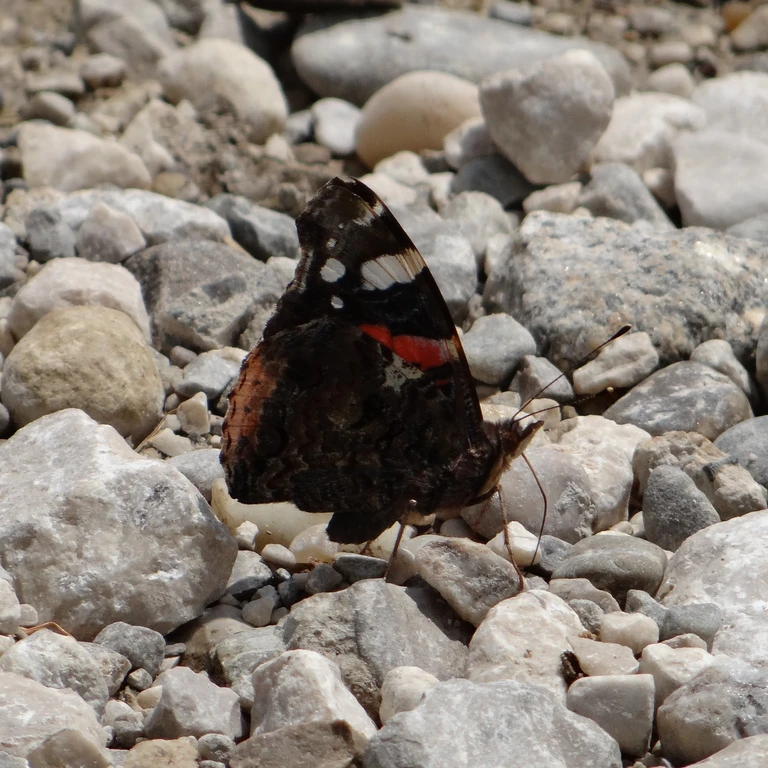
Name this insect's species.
Vanessa atalanta
